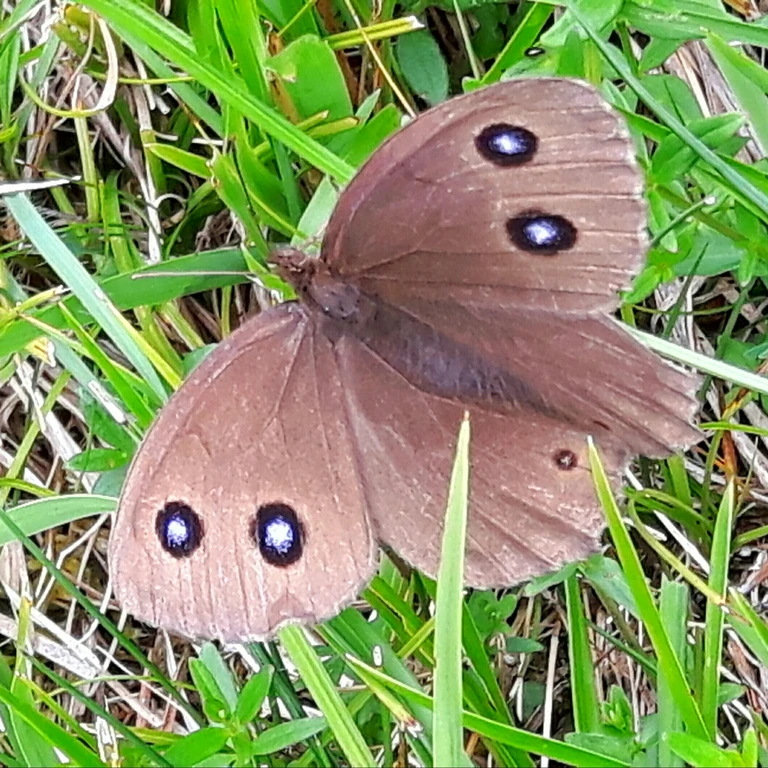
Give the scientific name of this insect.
Minois dryas
